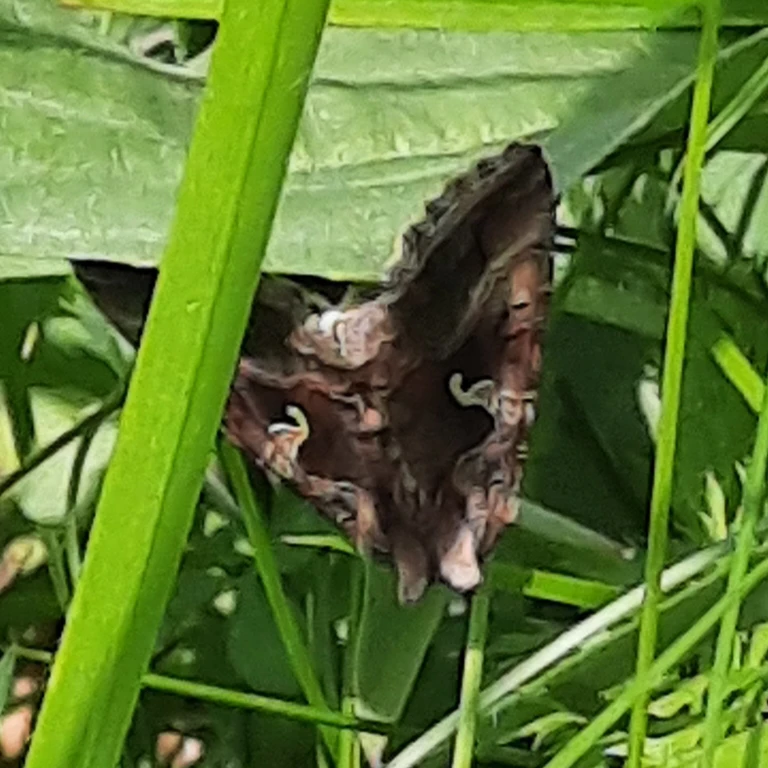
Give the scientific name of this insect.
Autographa gamma
